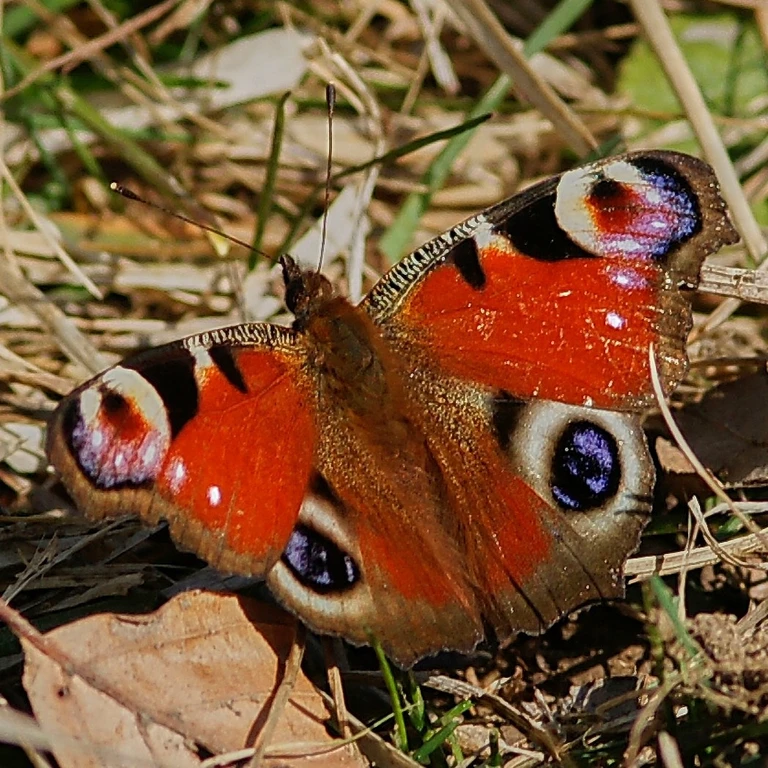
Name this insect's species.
Aglais io
